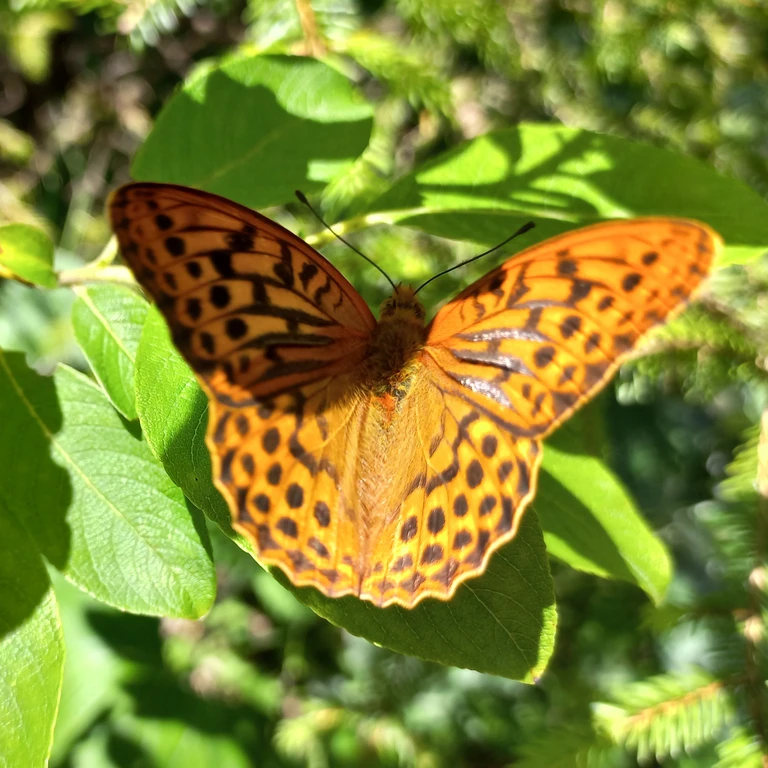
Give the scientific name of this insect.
Argynnis paphia
